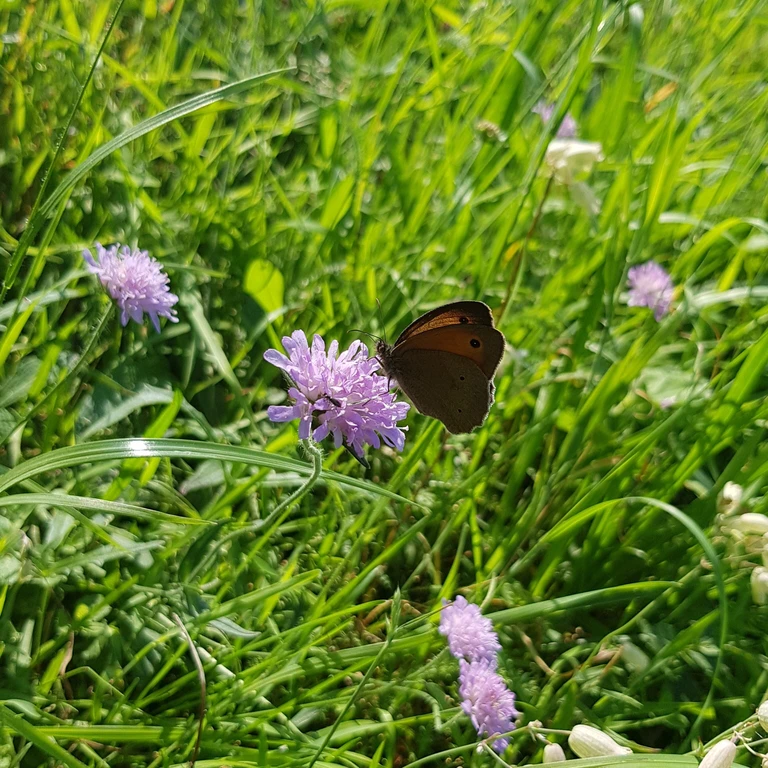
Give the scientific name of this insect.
Maniola jurtina
